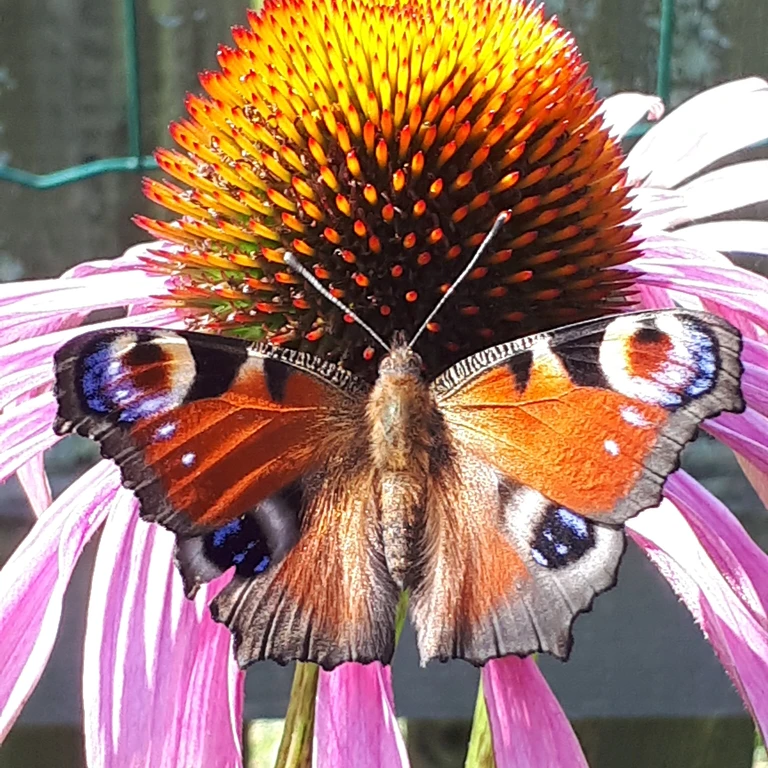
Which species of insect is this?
Aglais io
